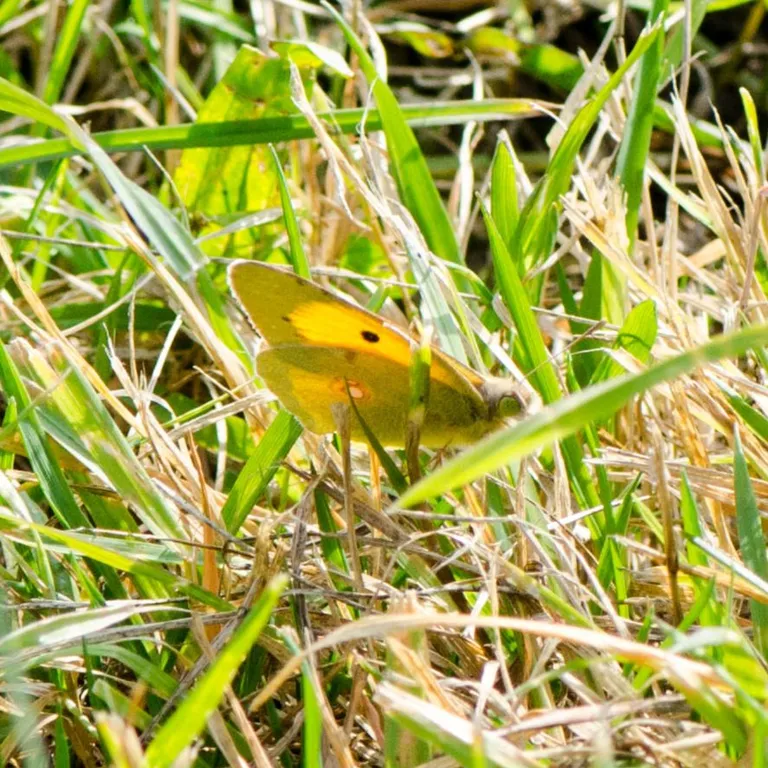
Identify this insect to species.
Colias croceus
